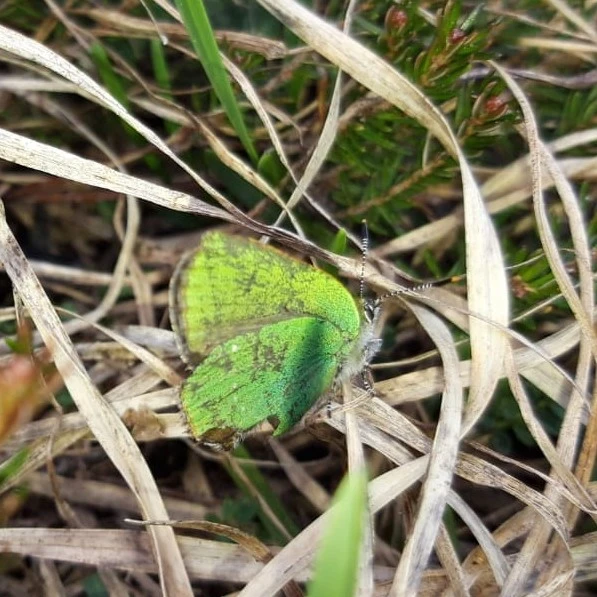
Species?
Callophrys rubi
